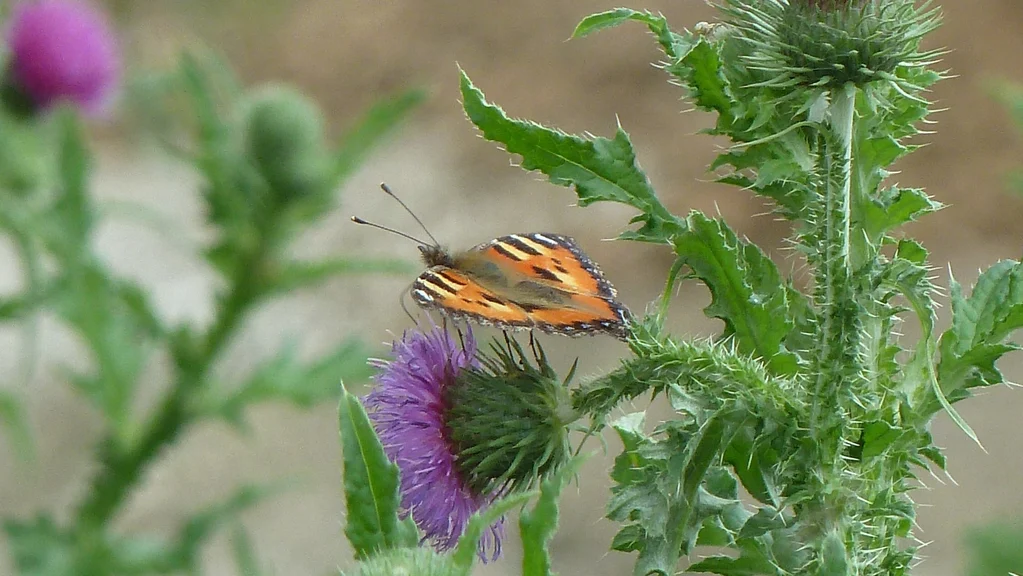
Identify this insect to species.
Aglais urticae
